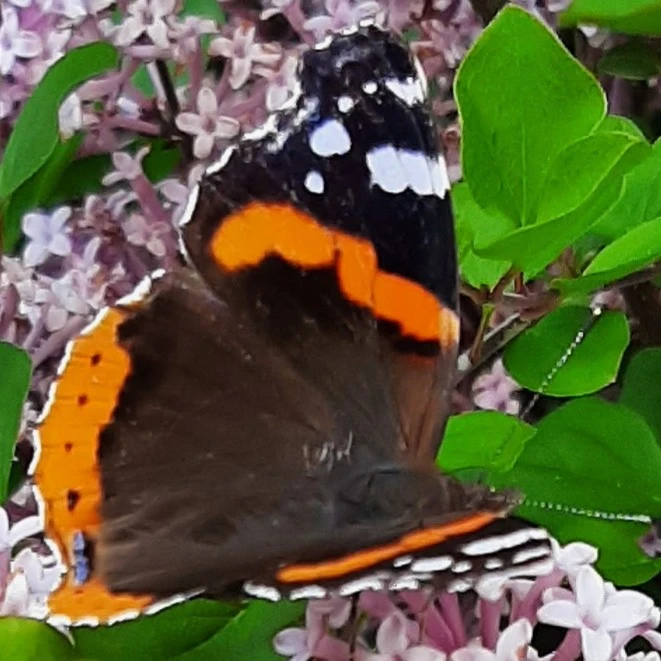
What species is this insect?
Vanessa atalanta
